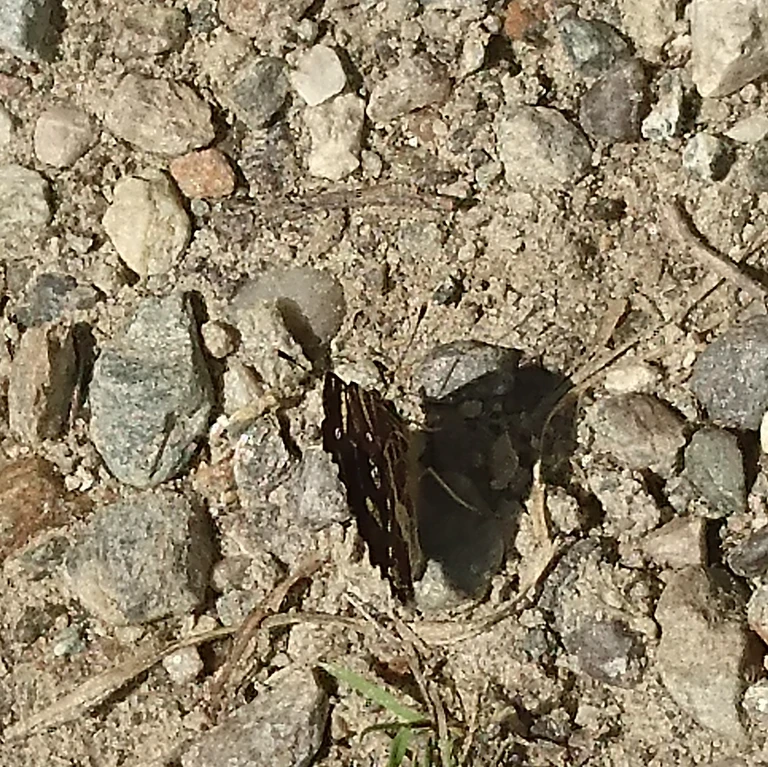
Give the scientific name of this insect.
Araschnia levana
